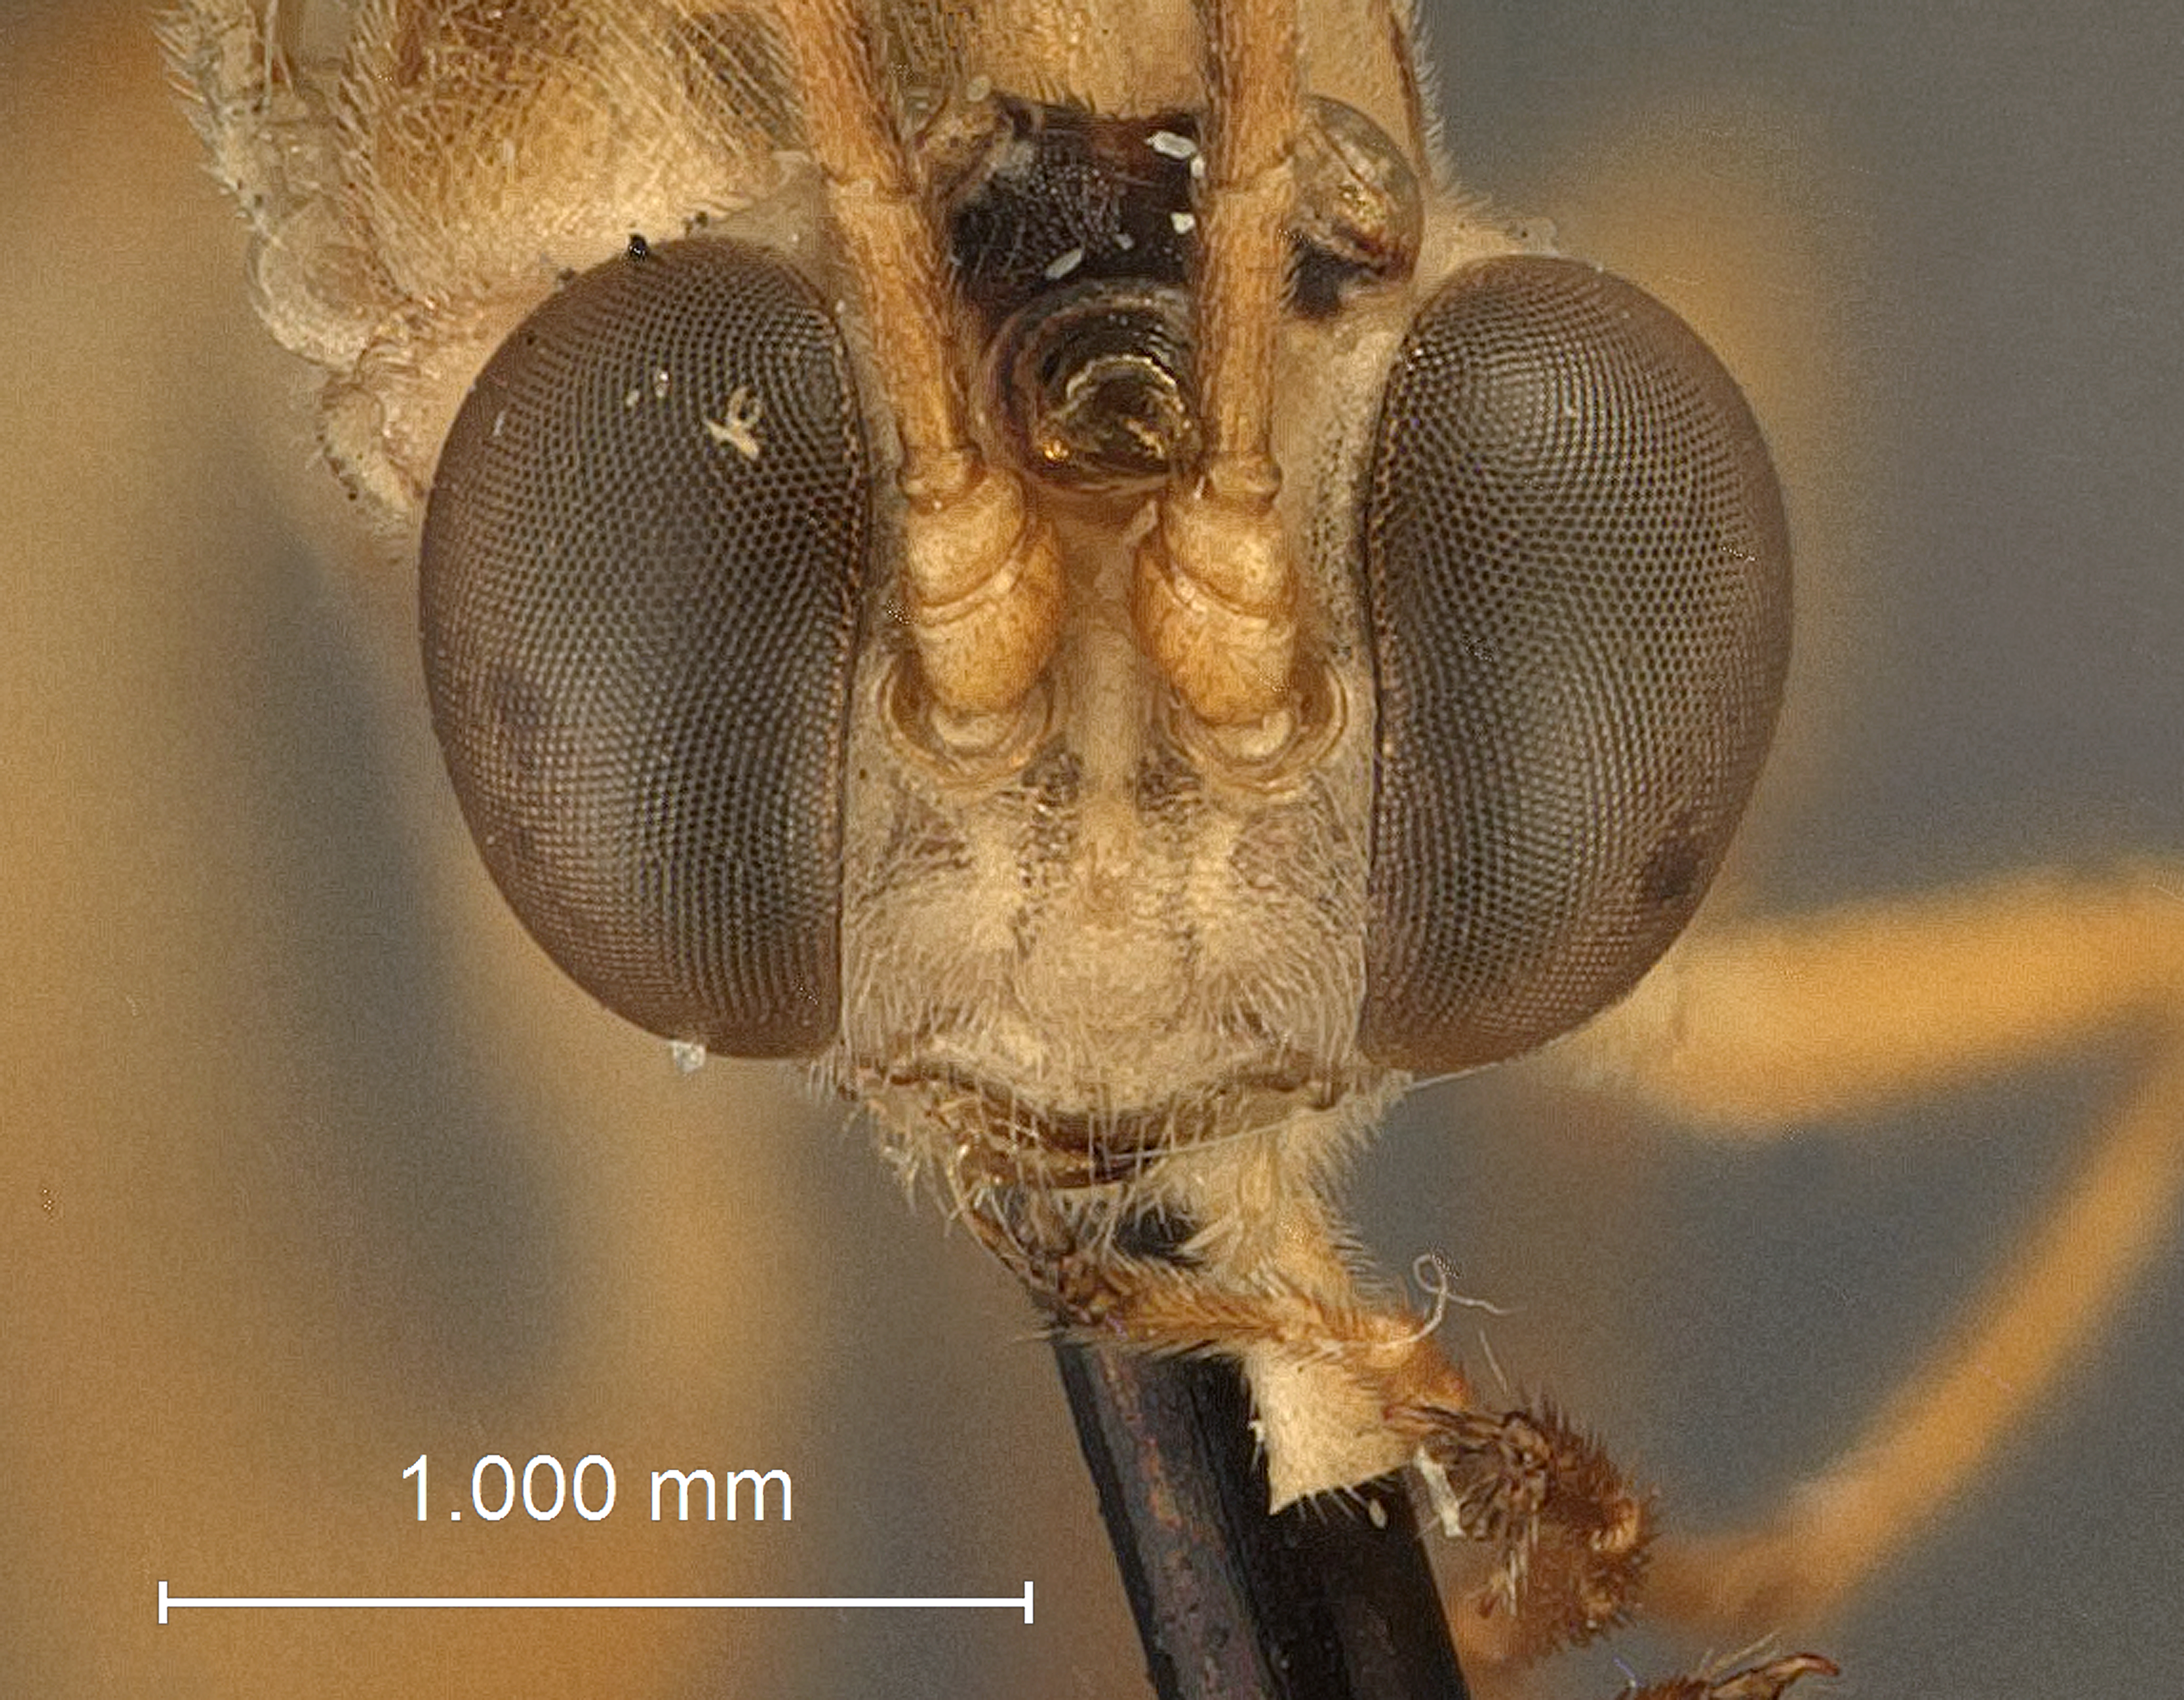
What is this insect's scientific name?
Cremastidea chinensis
